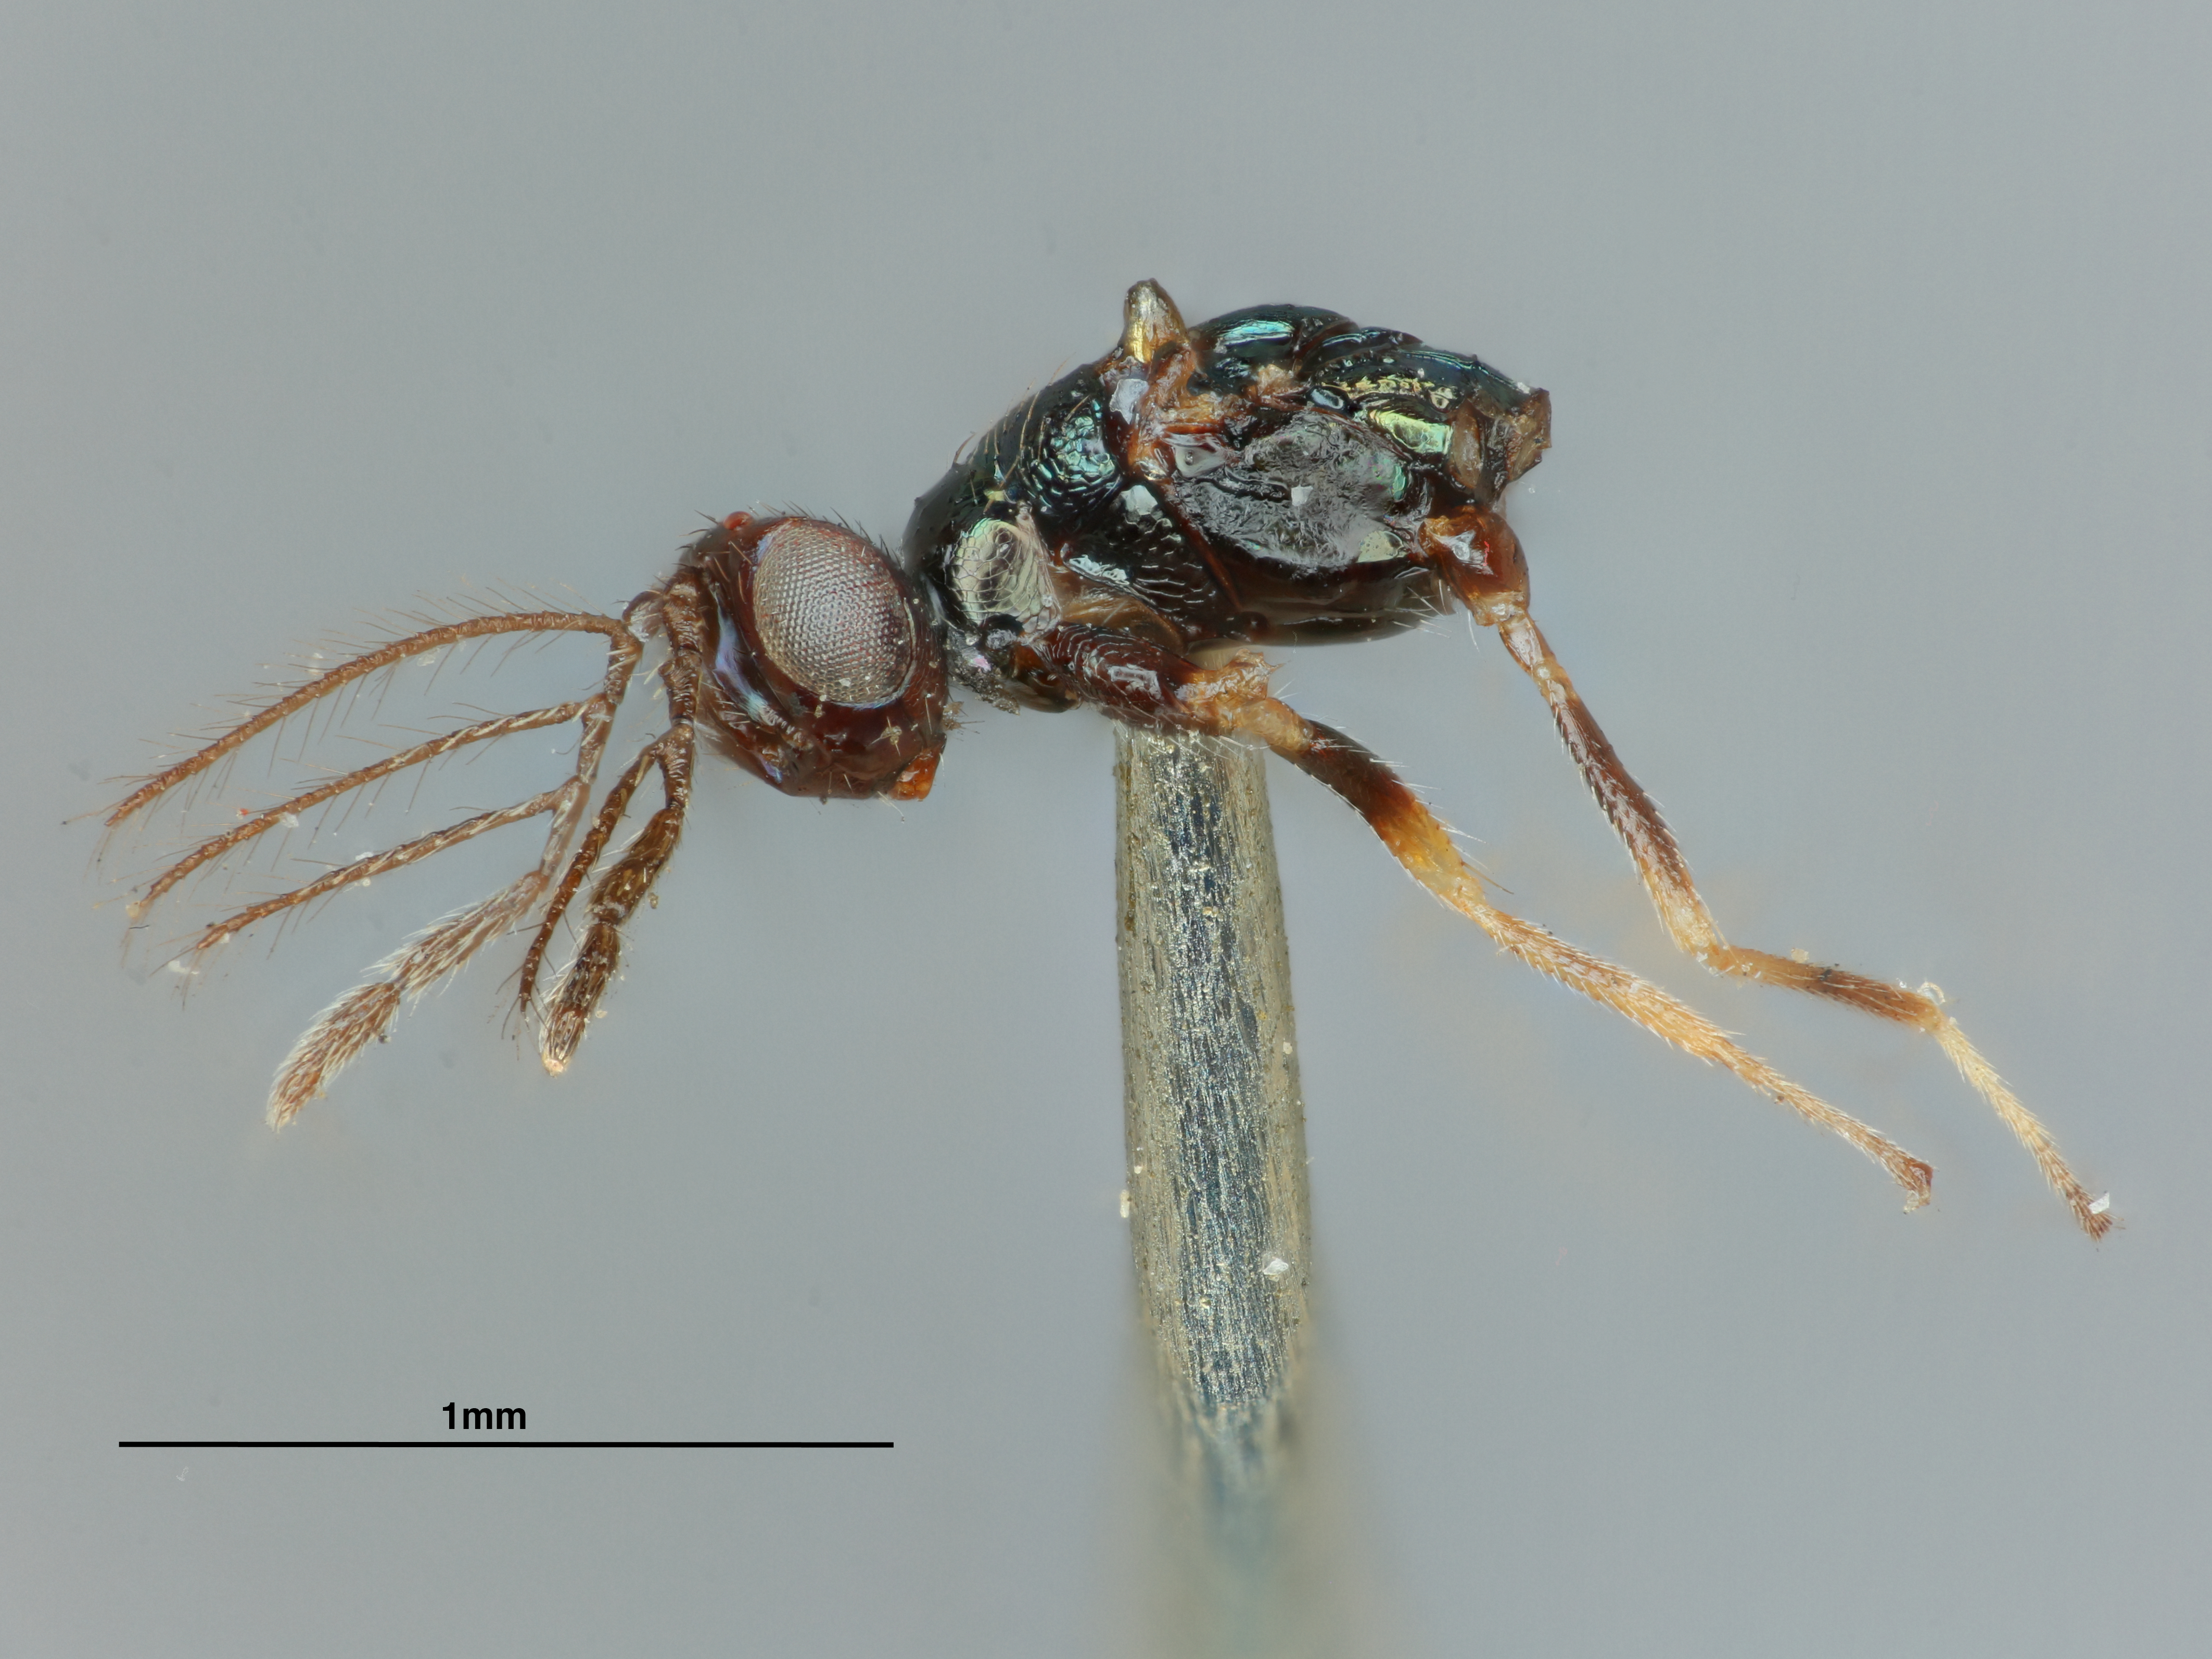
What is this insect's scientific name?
Eulophus kukakensis
